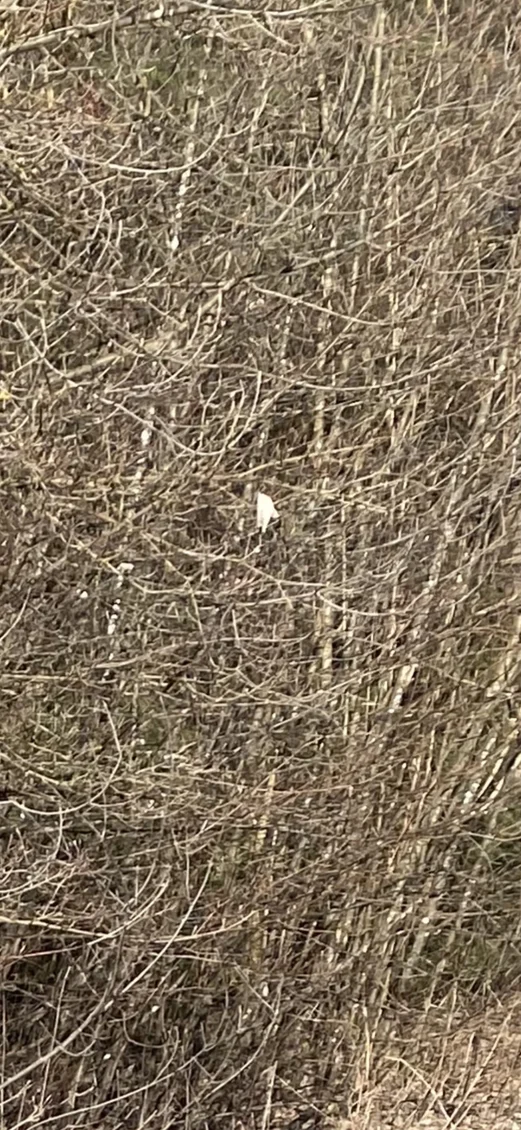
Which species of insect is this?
Gonepteryx rhamni
